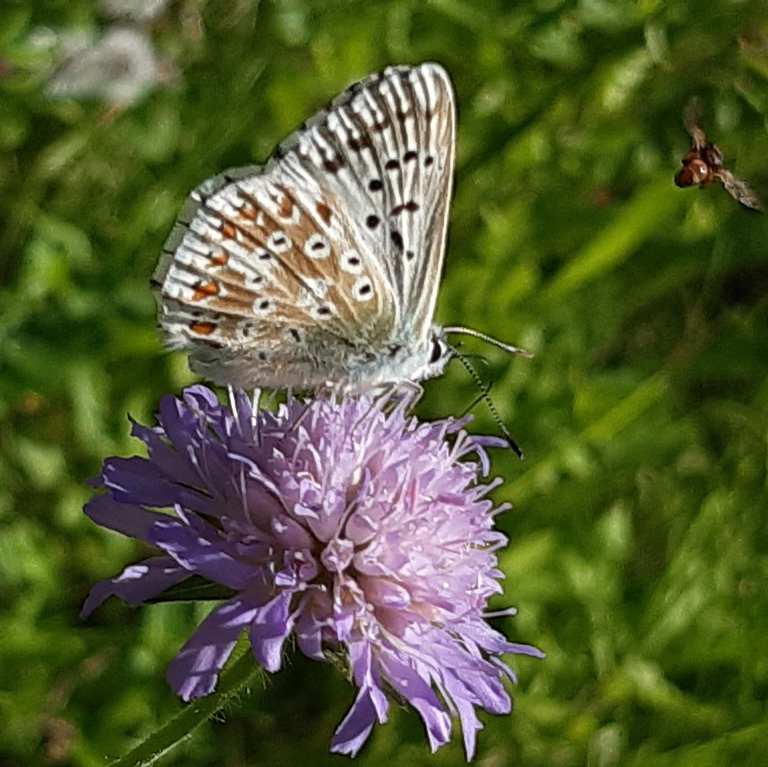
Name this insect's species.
Lysandra coridon
